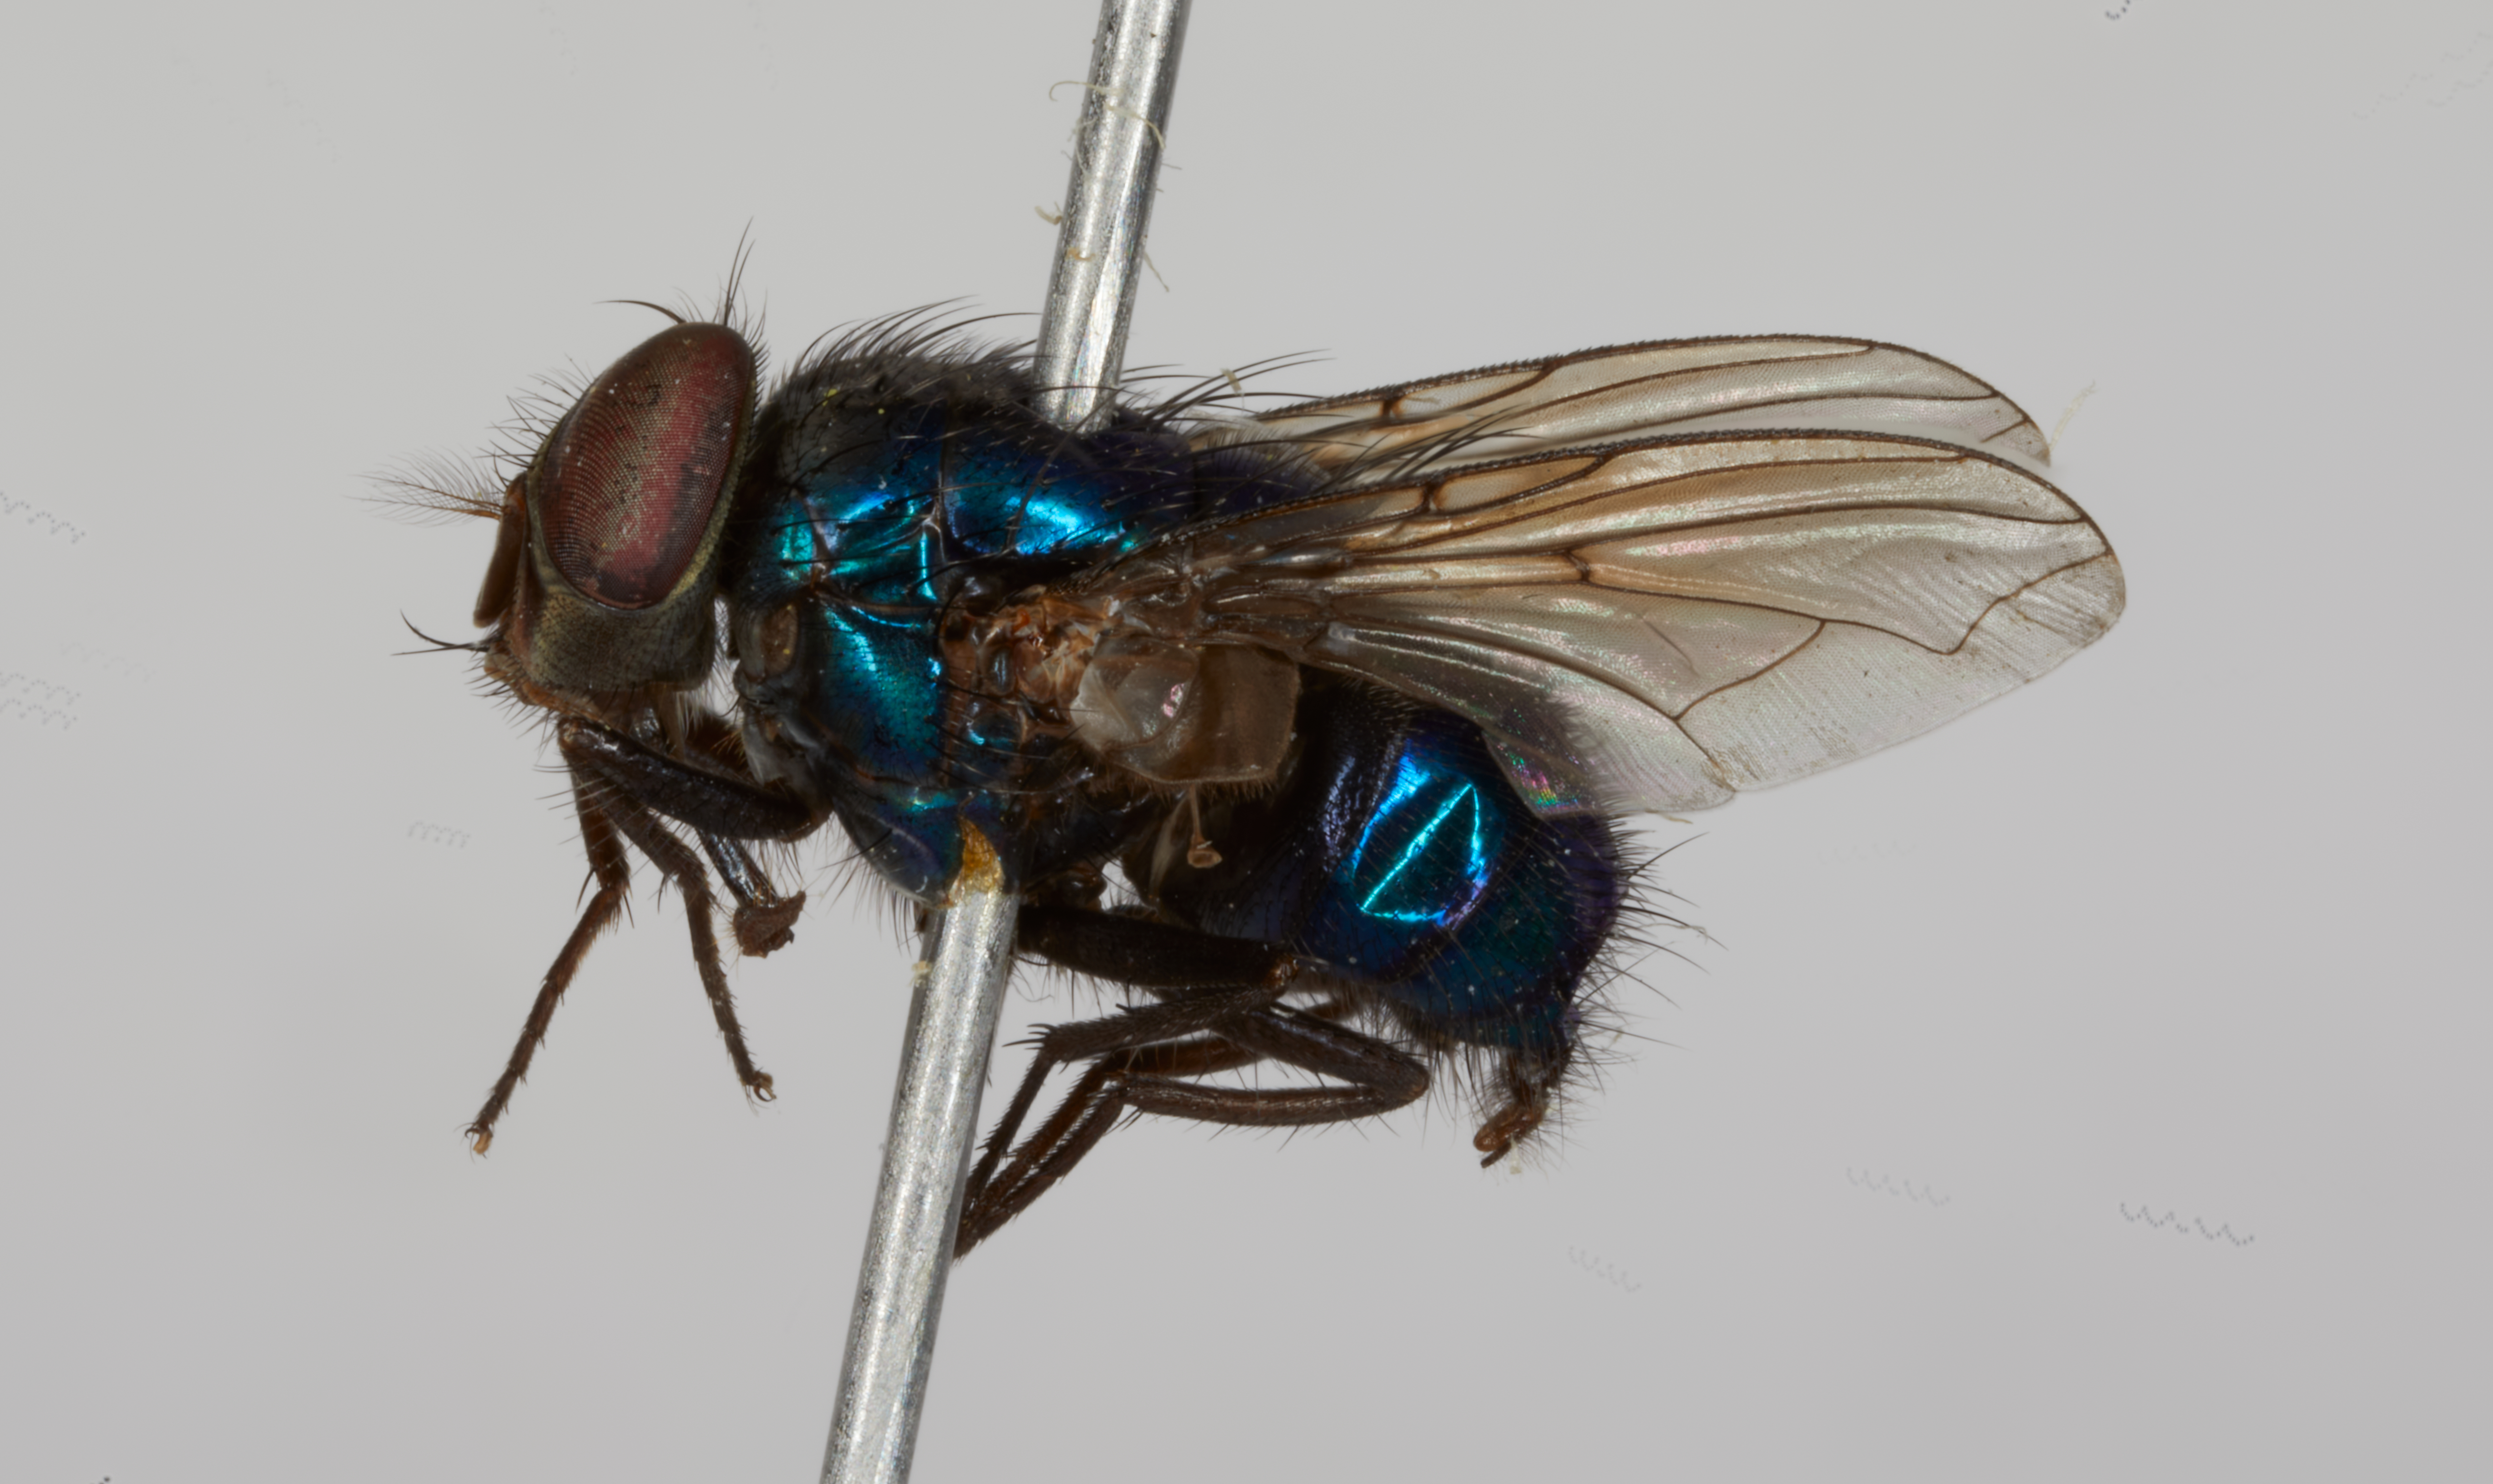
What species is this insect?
Lucilia fayeae
